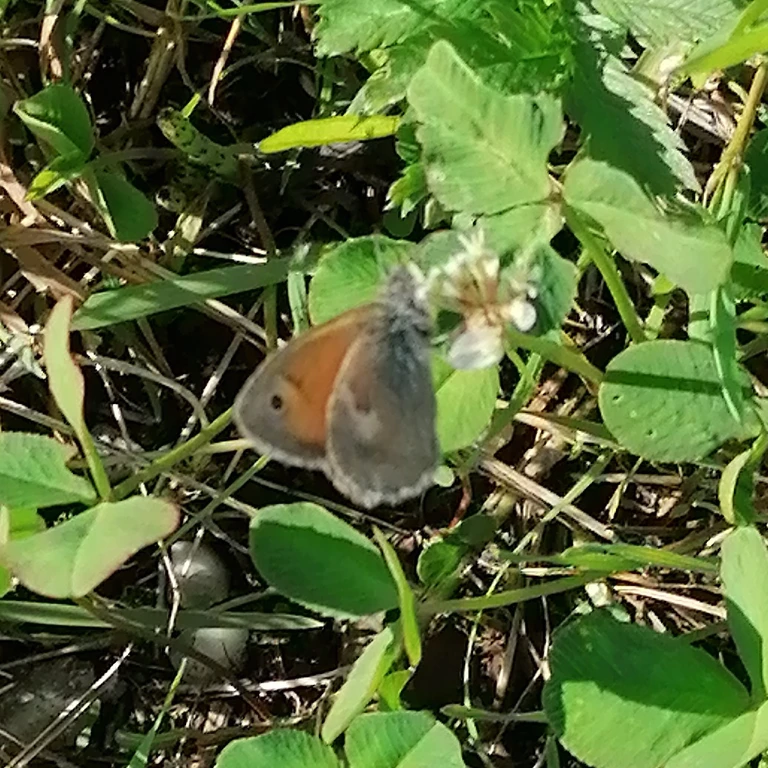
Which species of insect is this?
Coenonympha pamphilus
